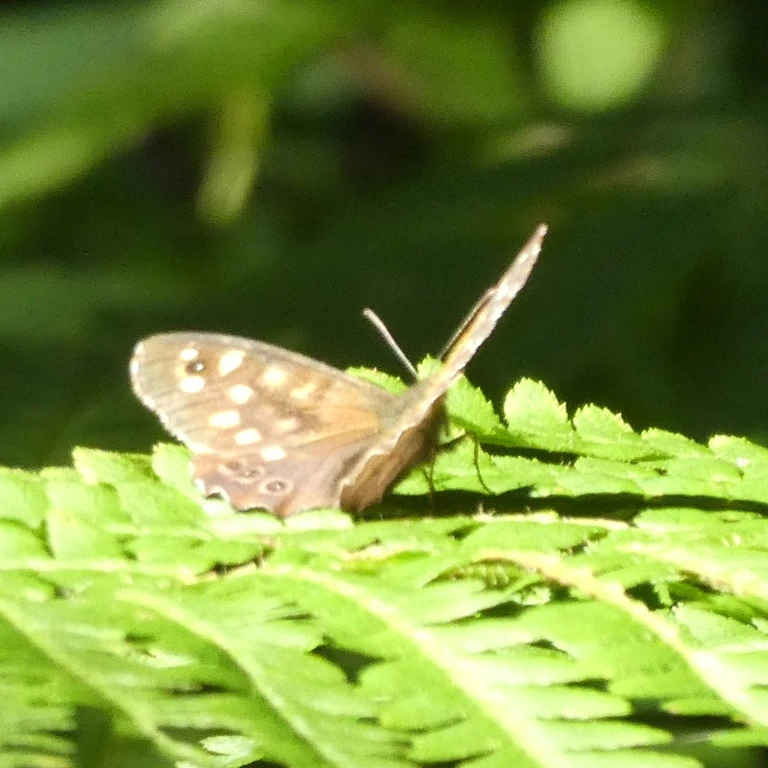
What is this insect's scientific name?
Pararge aegeria
